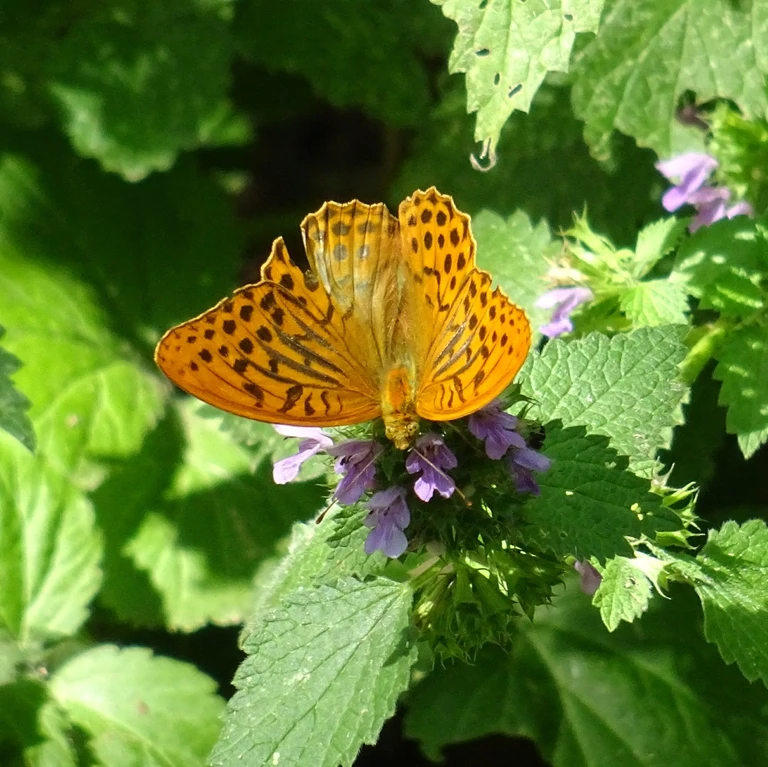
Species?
Argynnis paphia
